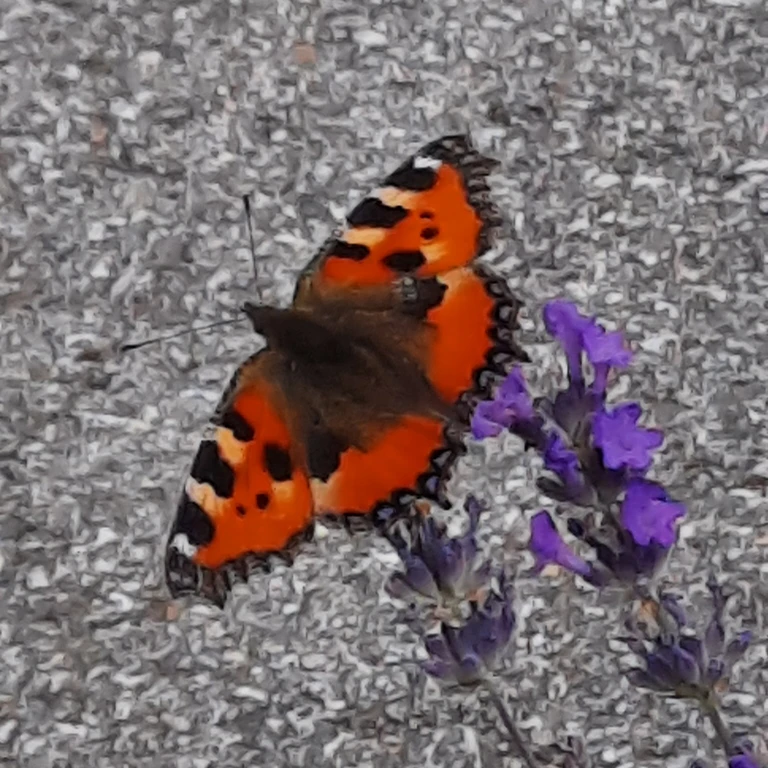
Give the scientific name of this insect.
Aglais urticae
